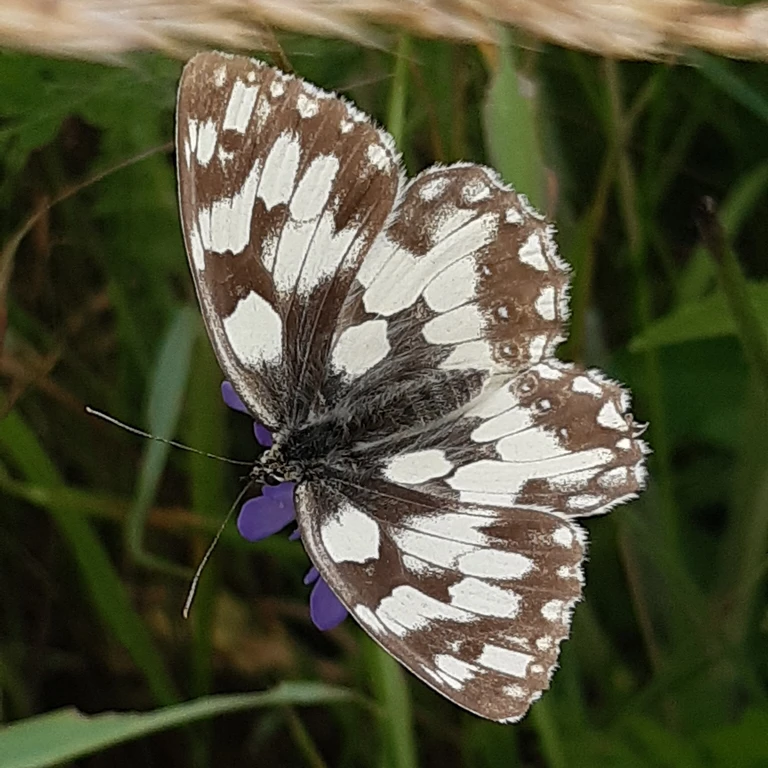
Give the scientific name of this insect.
Melanargia galathea
